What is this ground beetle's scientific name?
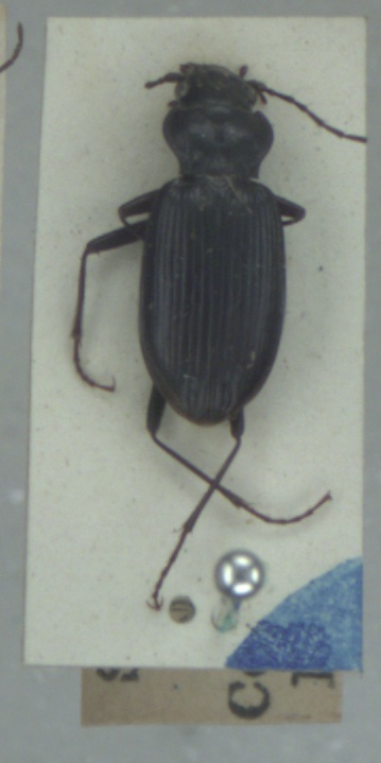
Nebria rufescens
